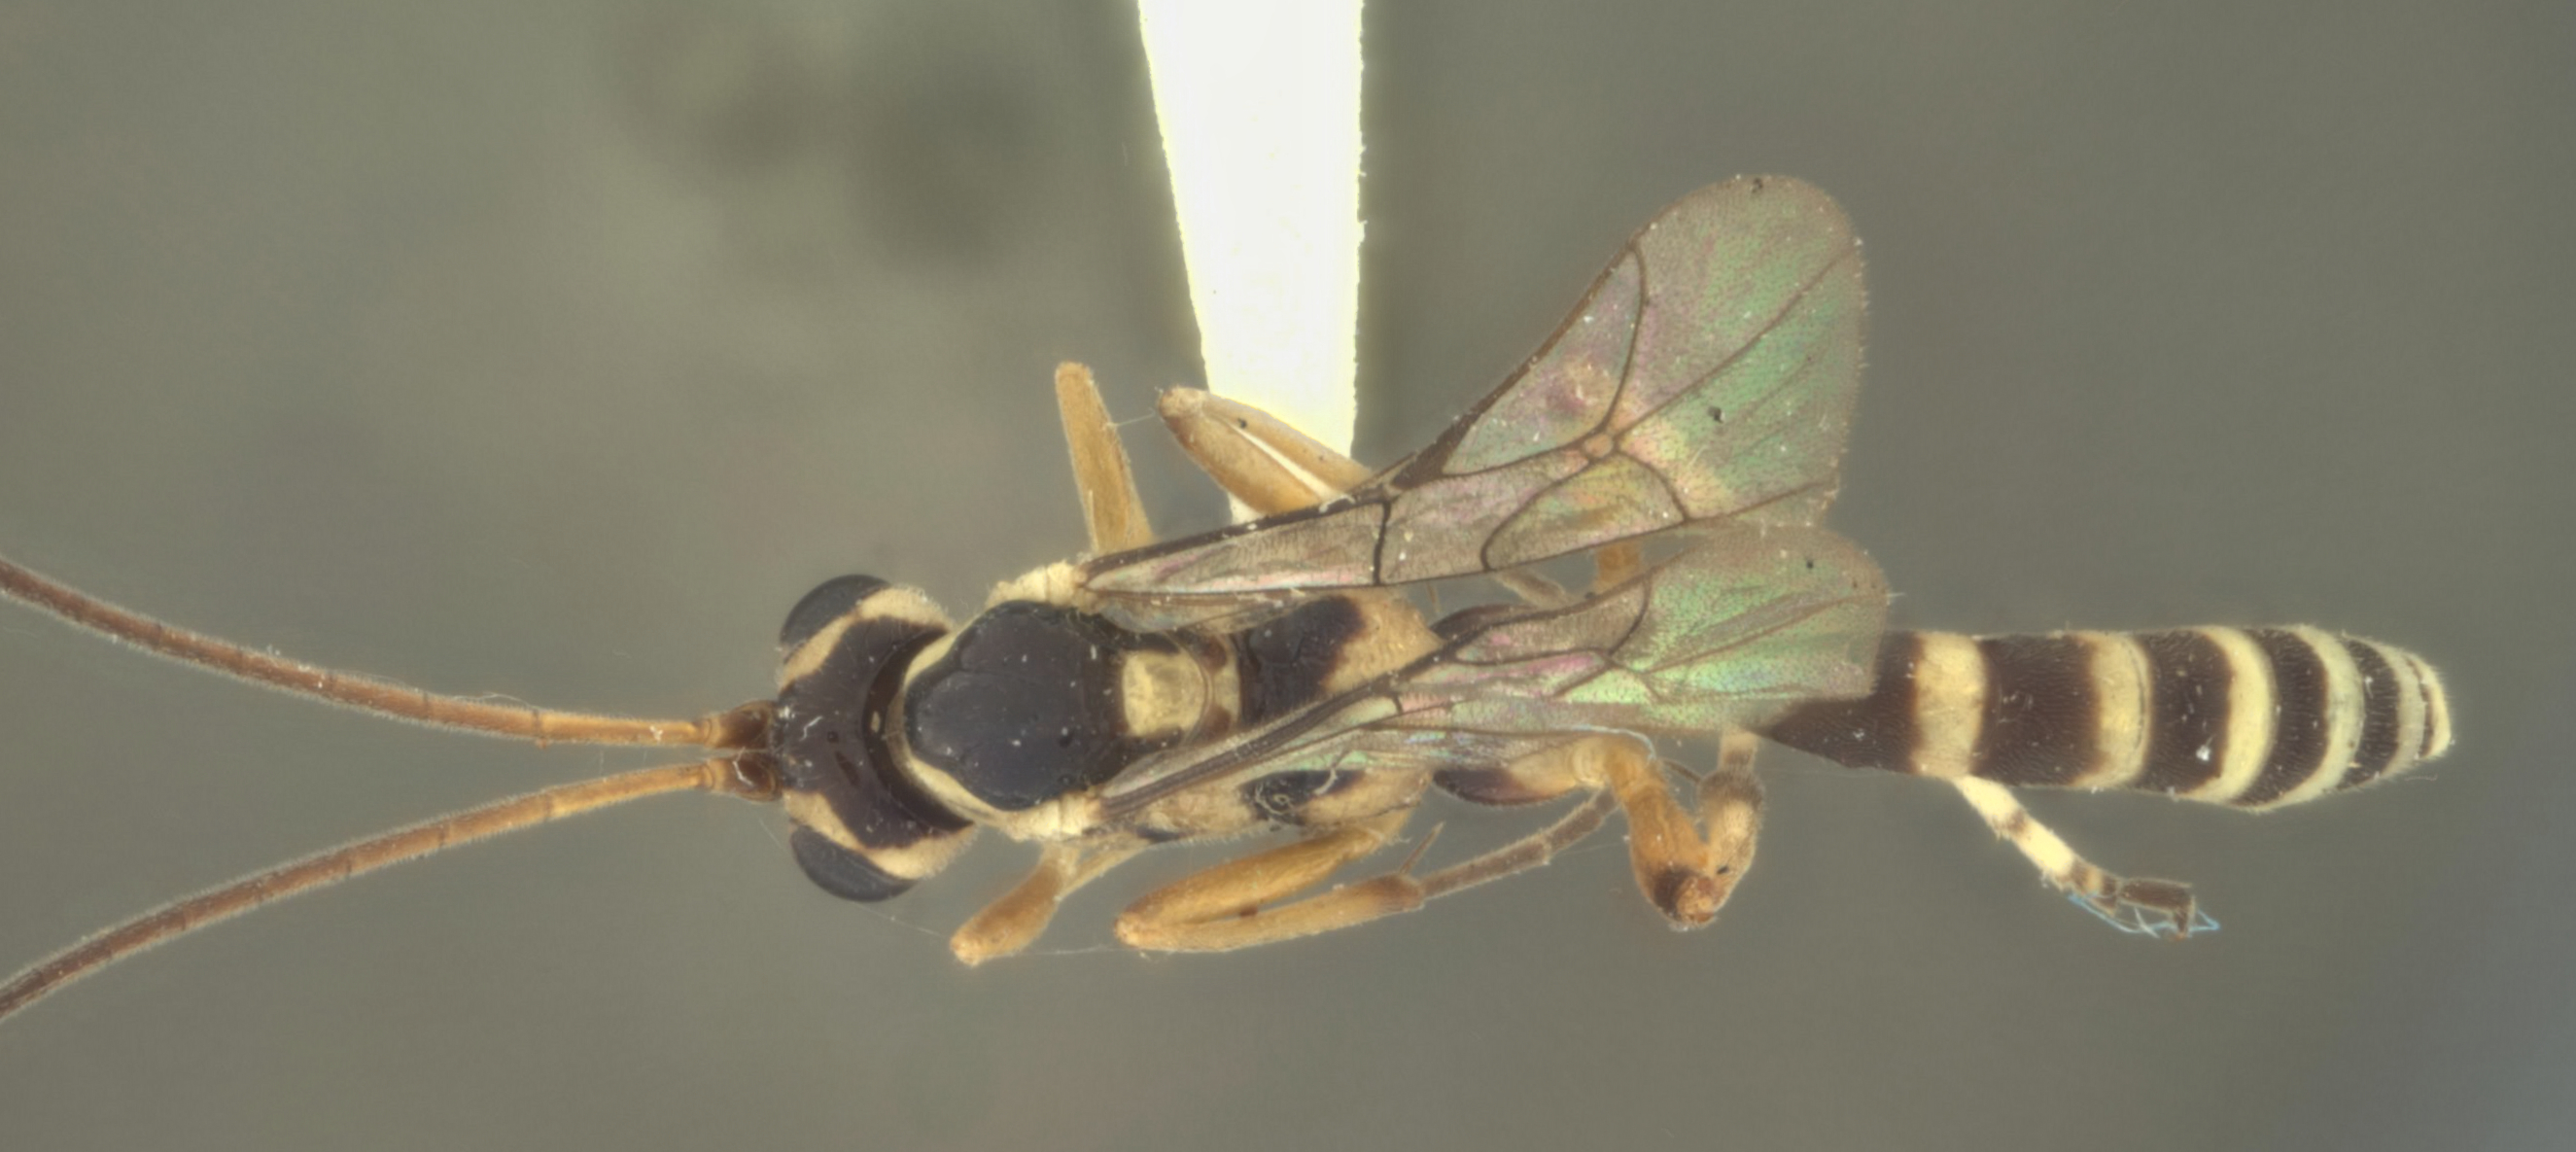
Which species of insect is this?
Mesostenus leucozonatus
